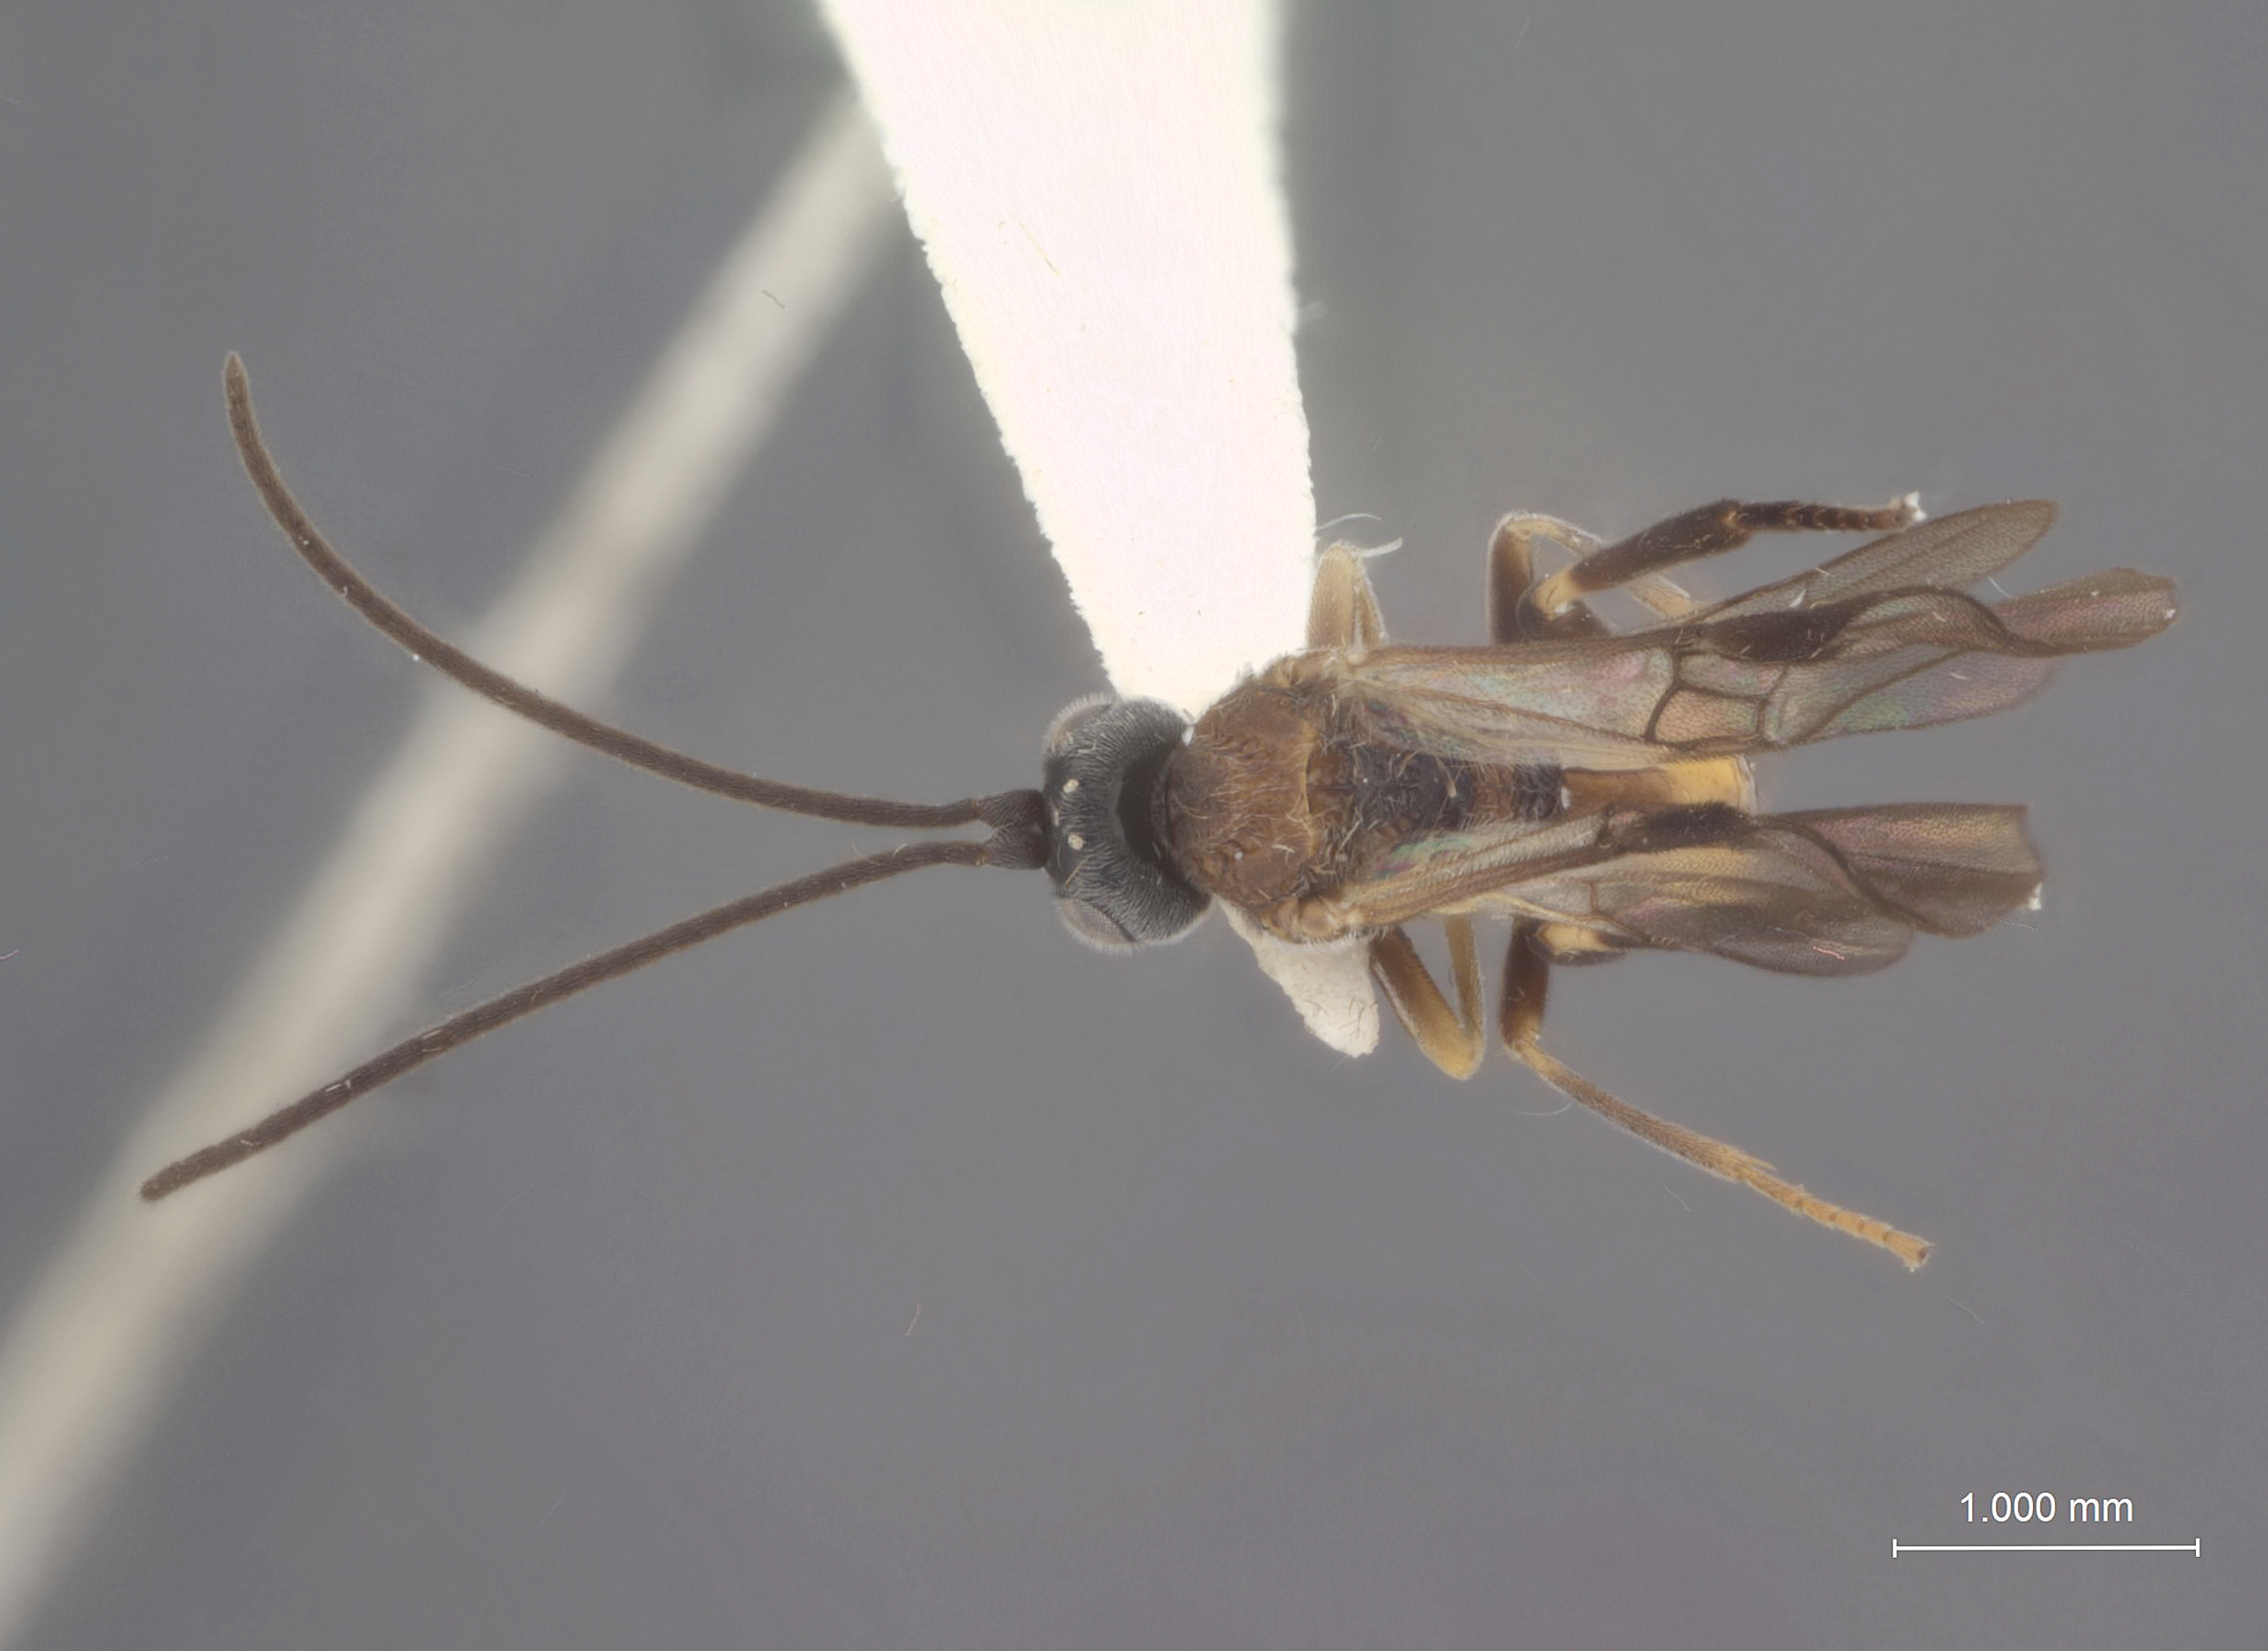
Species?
Snellenius tricolor
